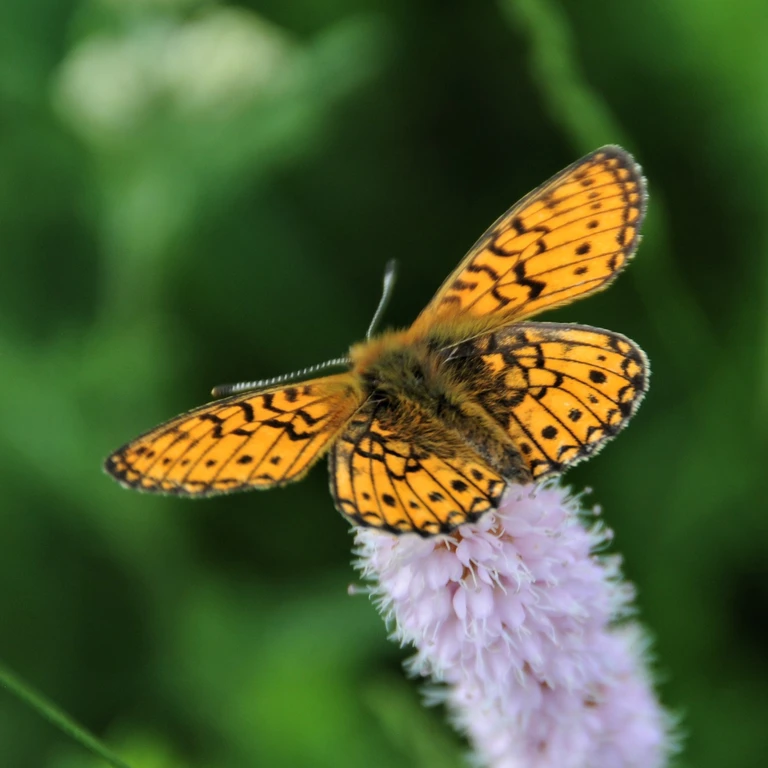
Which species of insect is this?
Boloria eunomia
